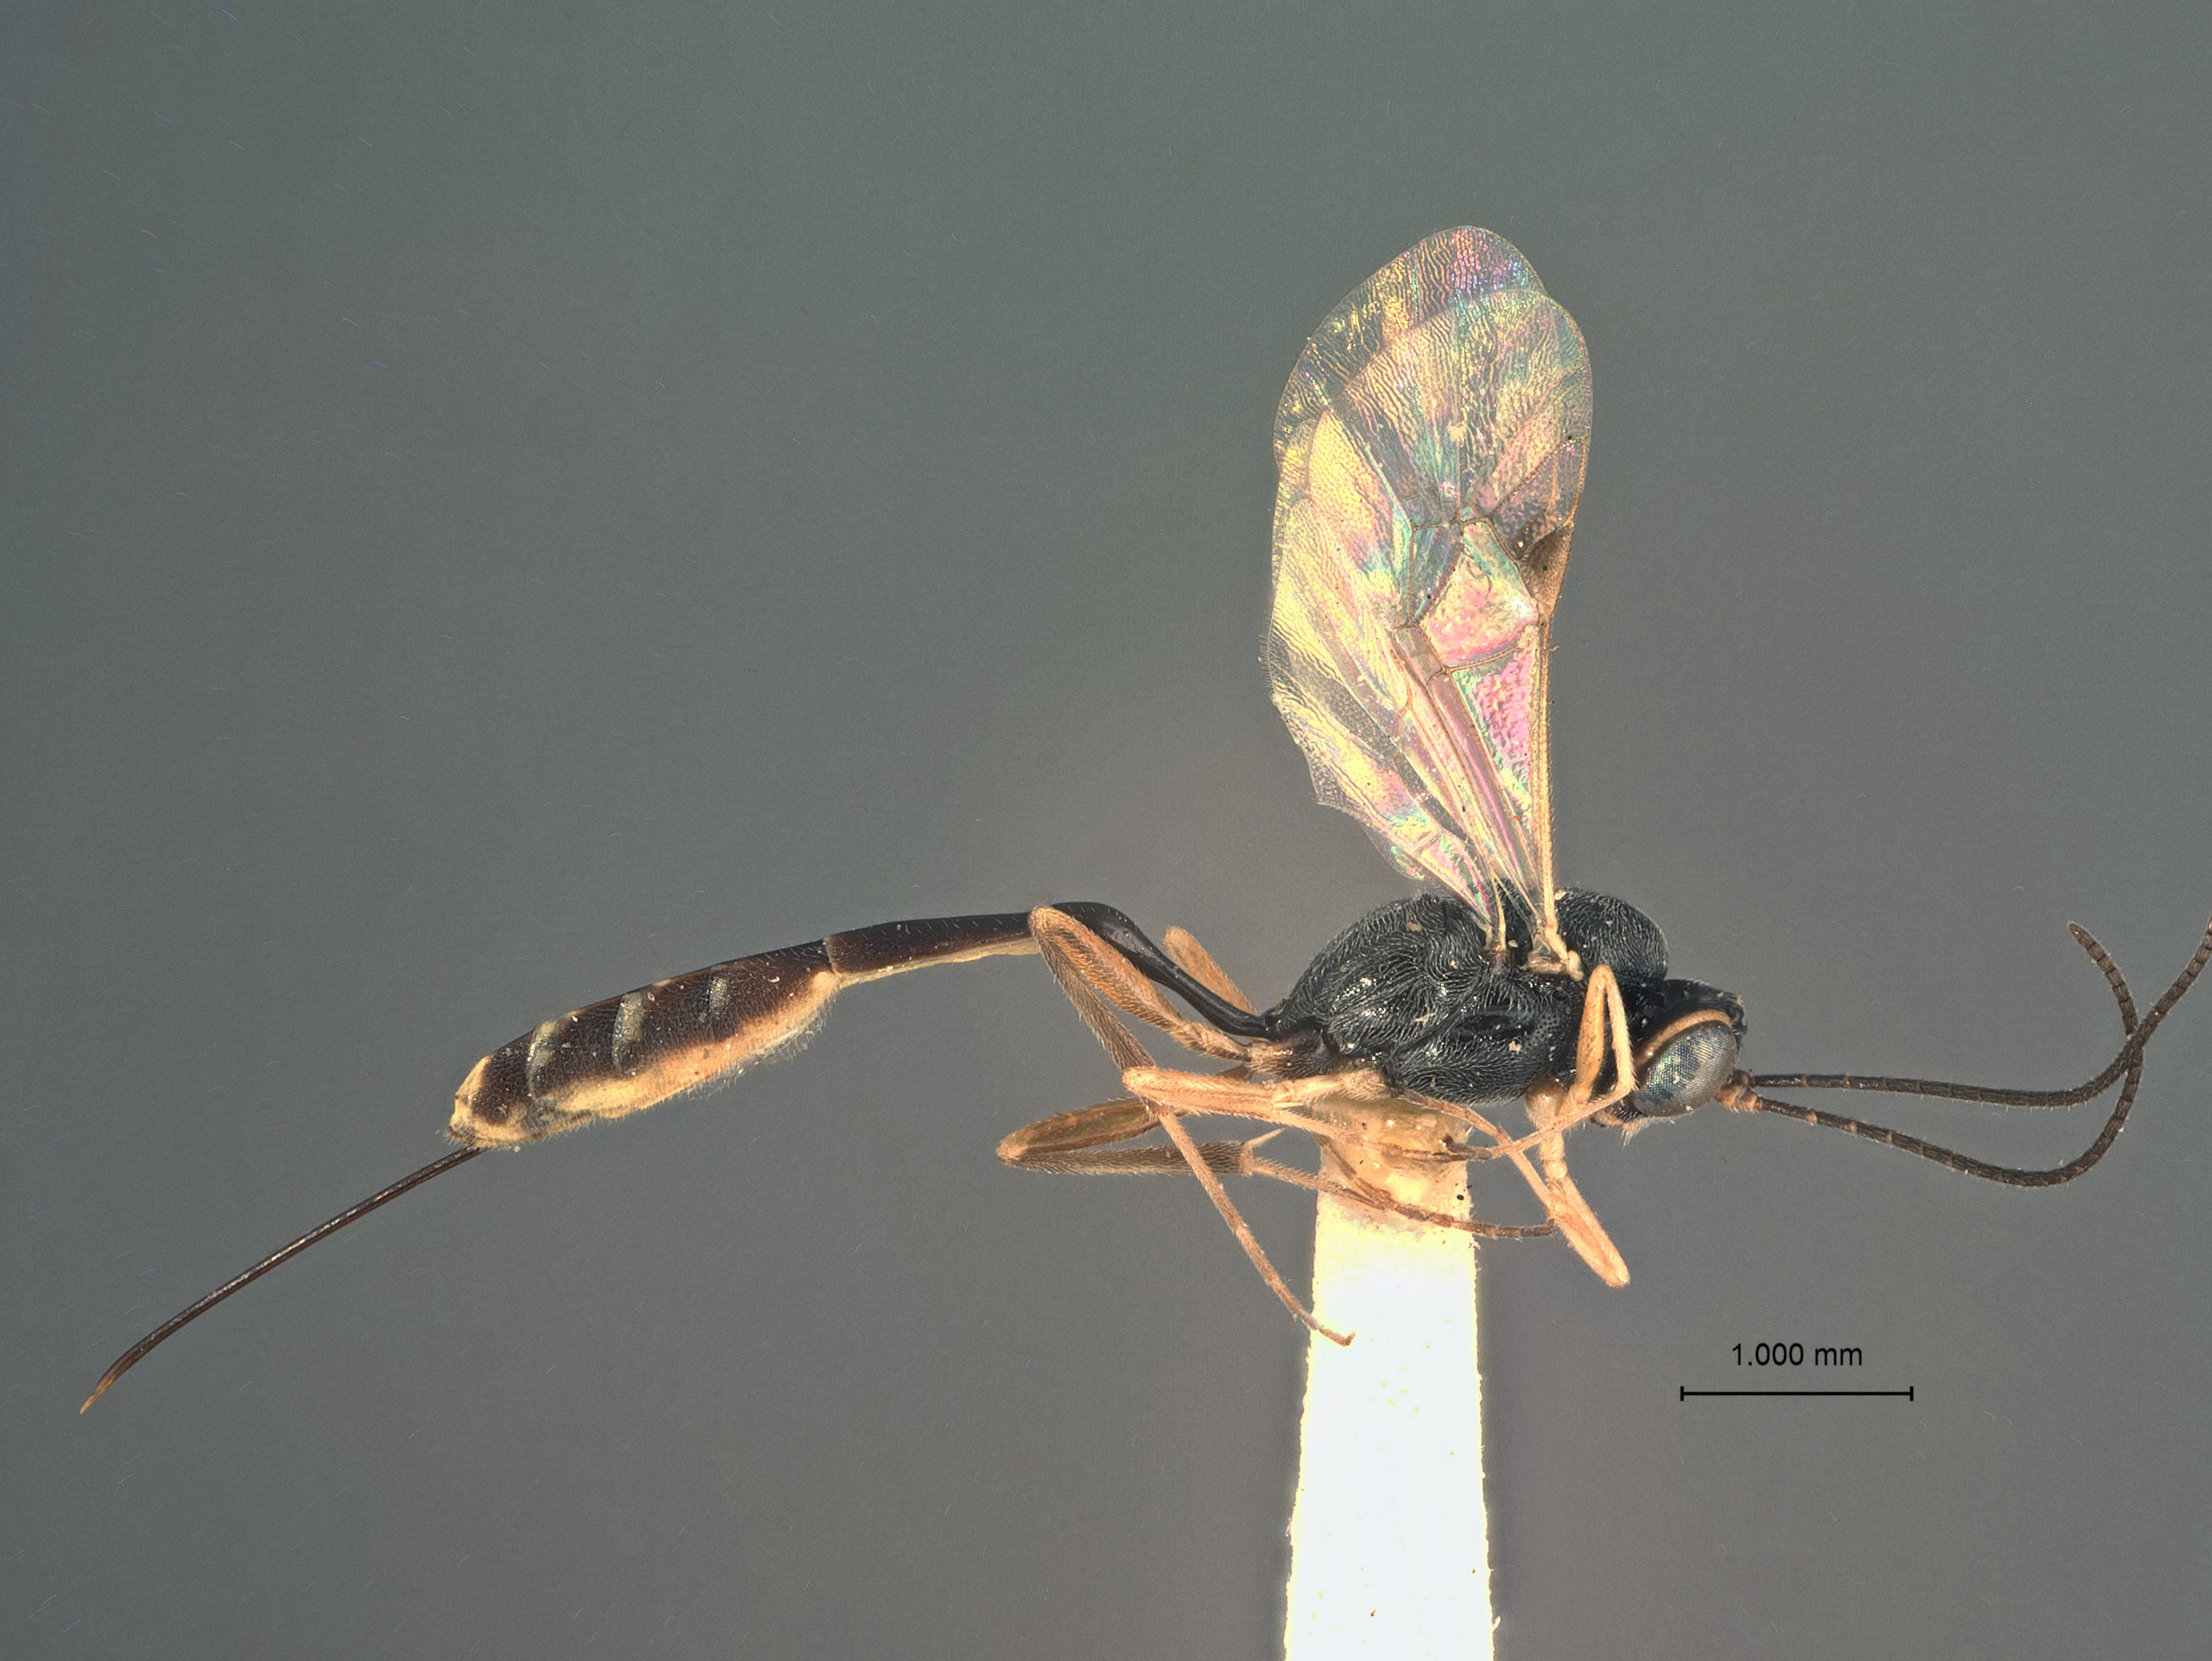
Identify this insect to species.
Glypta evetriae
